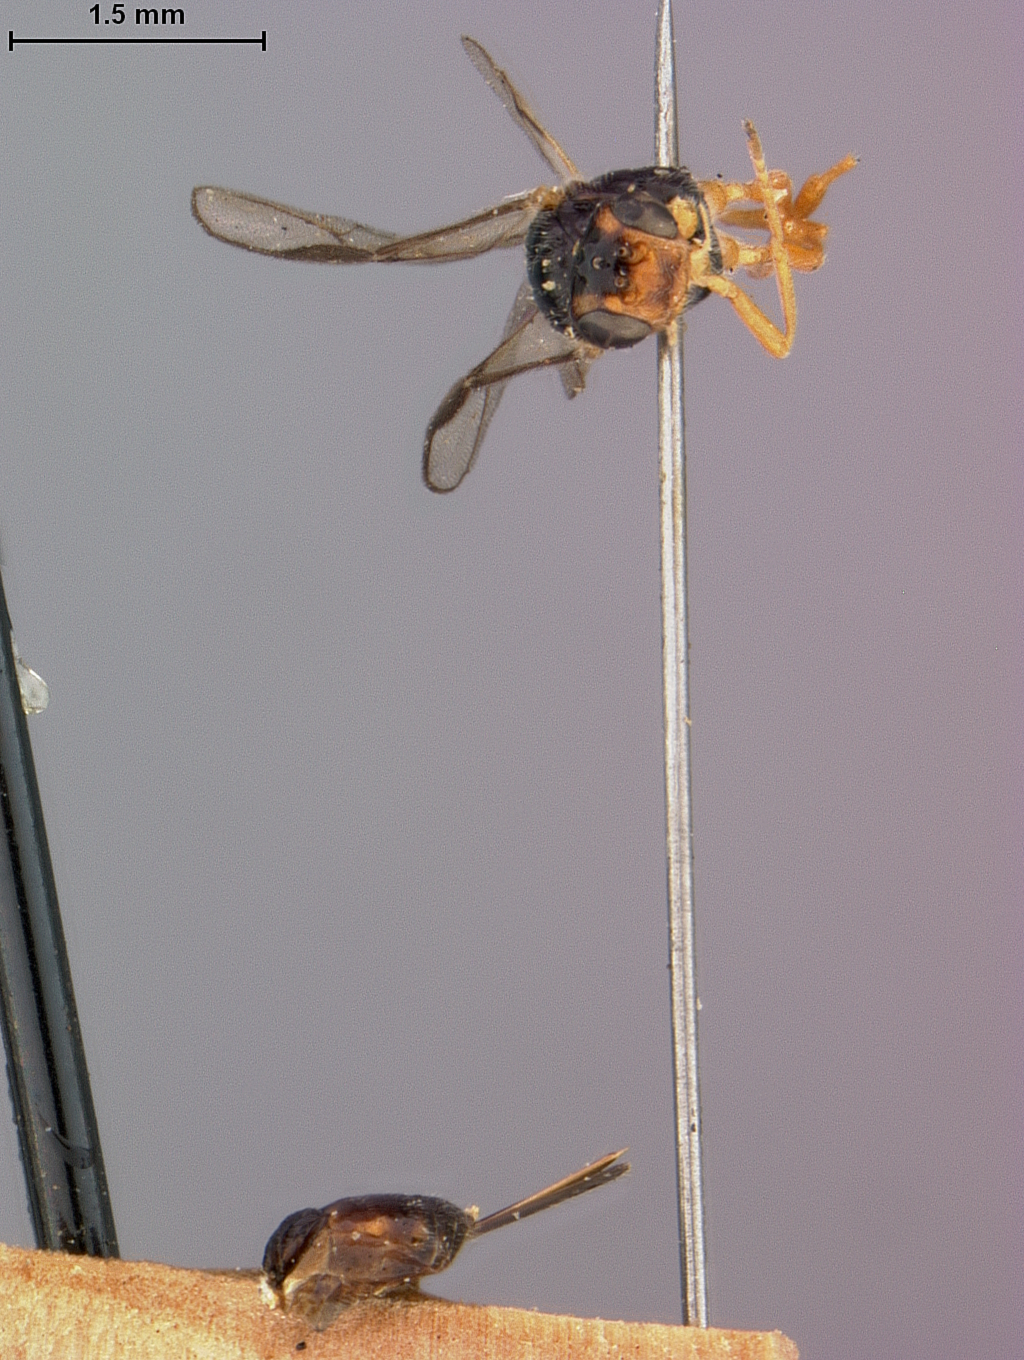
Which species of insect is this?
Opius frequens
